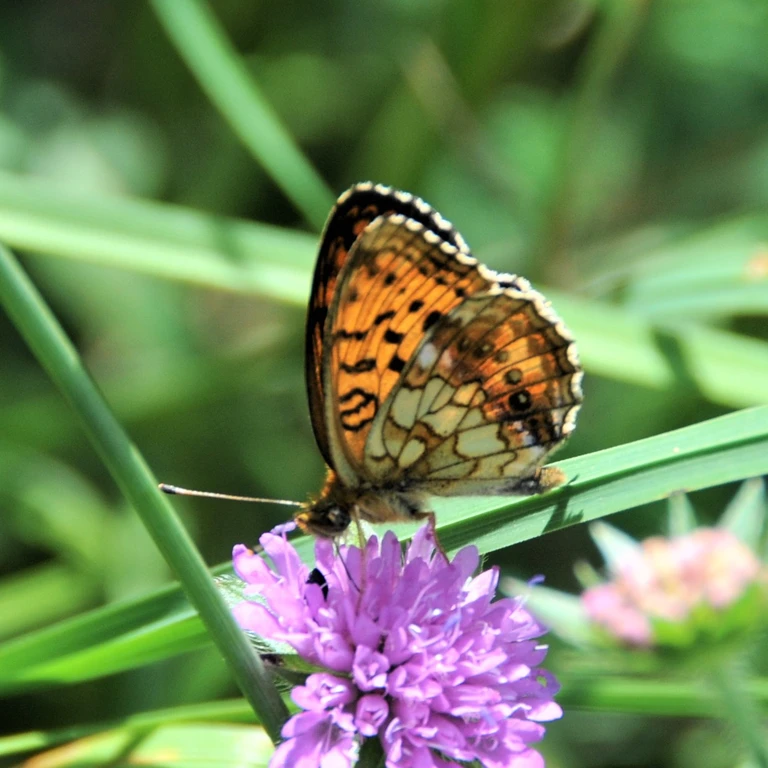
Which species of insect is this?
Brenthis ino
